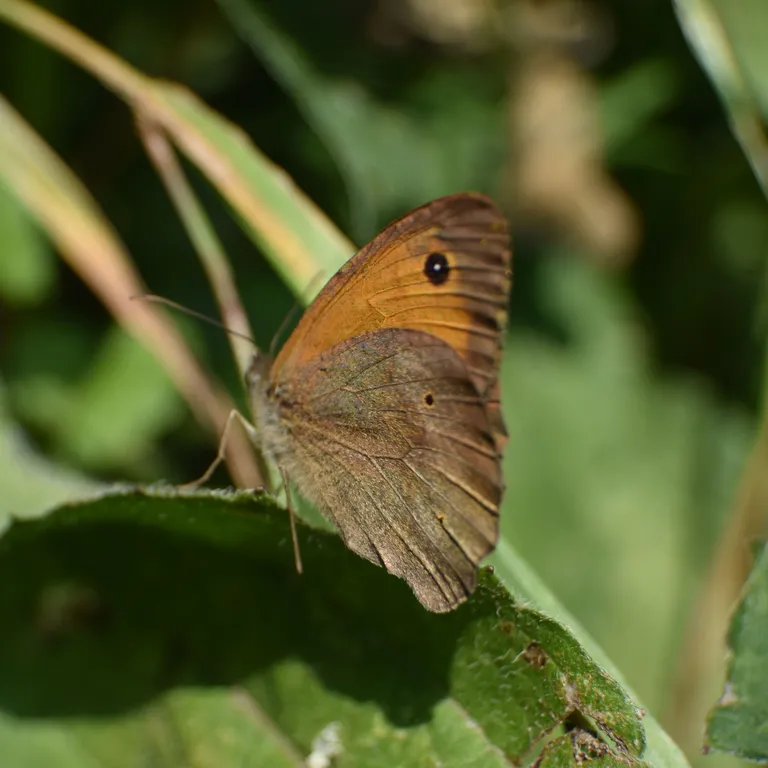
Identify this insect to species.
Maniola jurtina
